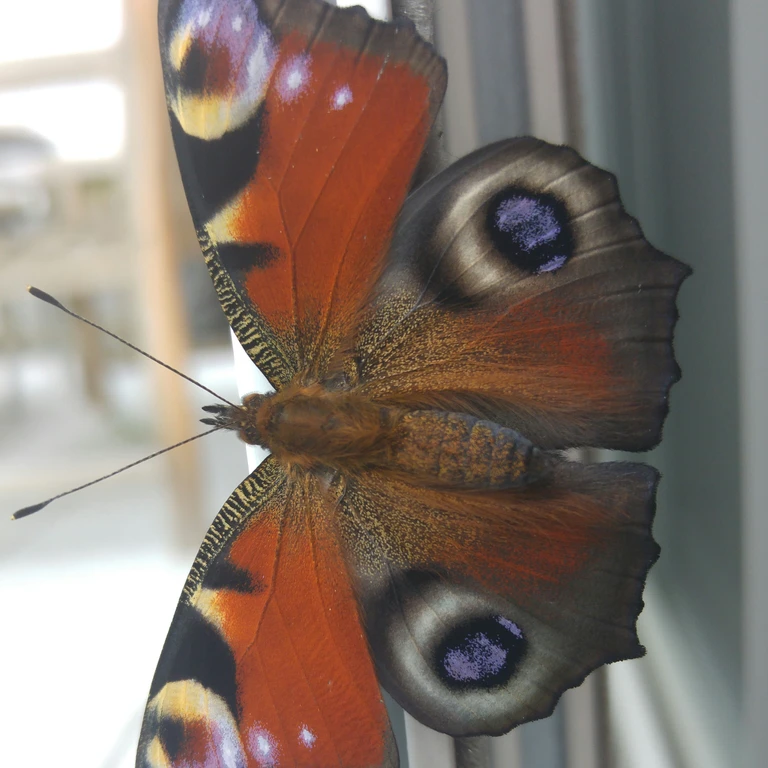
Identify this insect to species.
Aglais io
